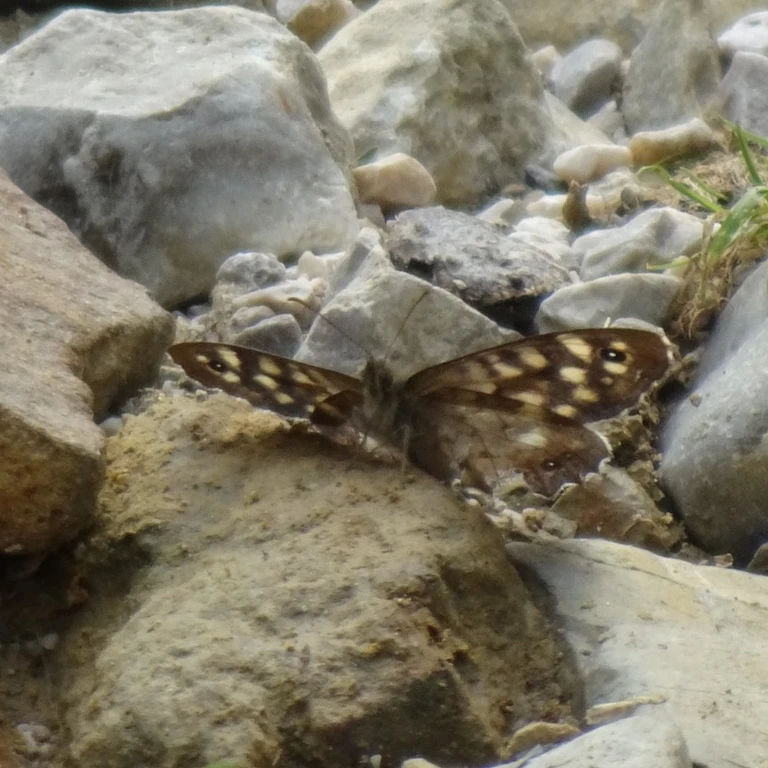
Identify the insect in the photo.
Pararge aegeria
